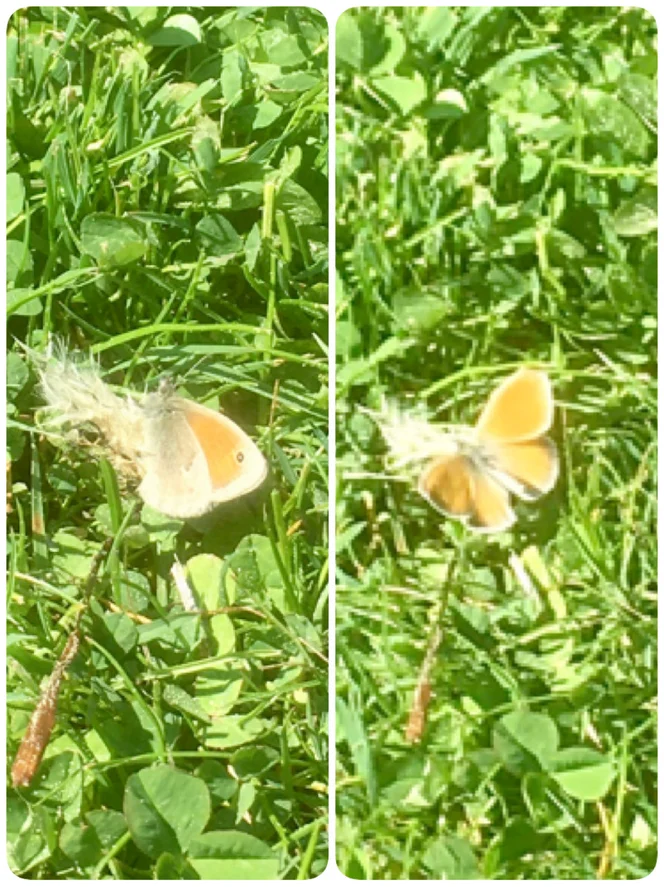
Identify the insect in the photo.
Coenonympha pamphilus
